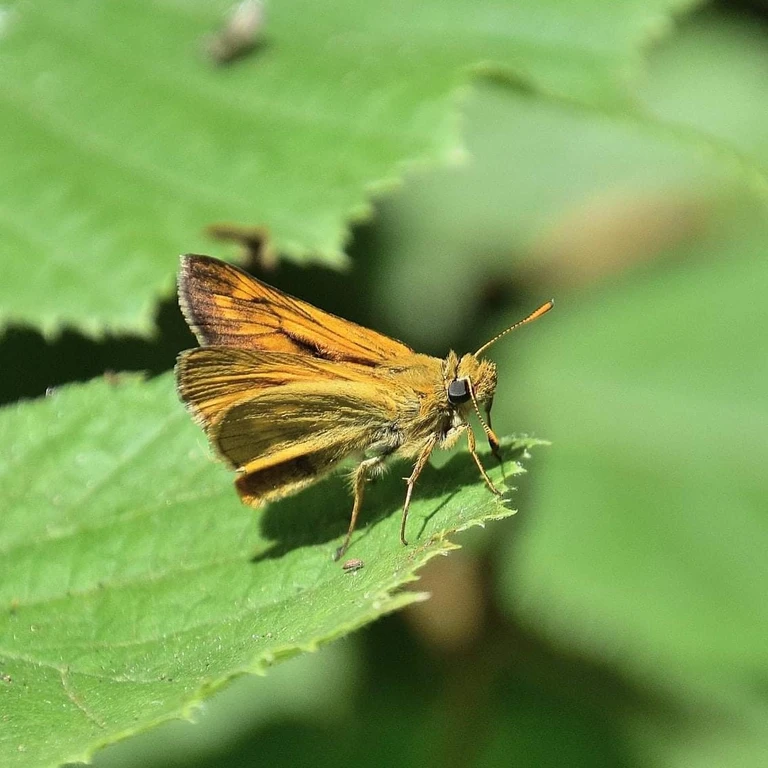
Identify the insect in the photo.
Ochlodes sylvanus (also Ochlodes venata)
